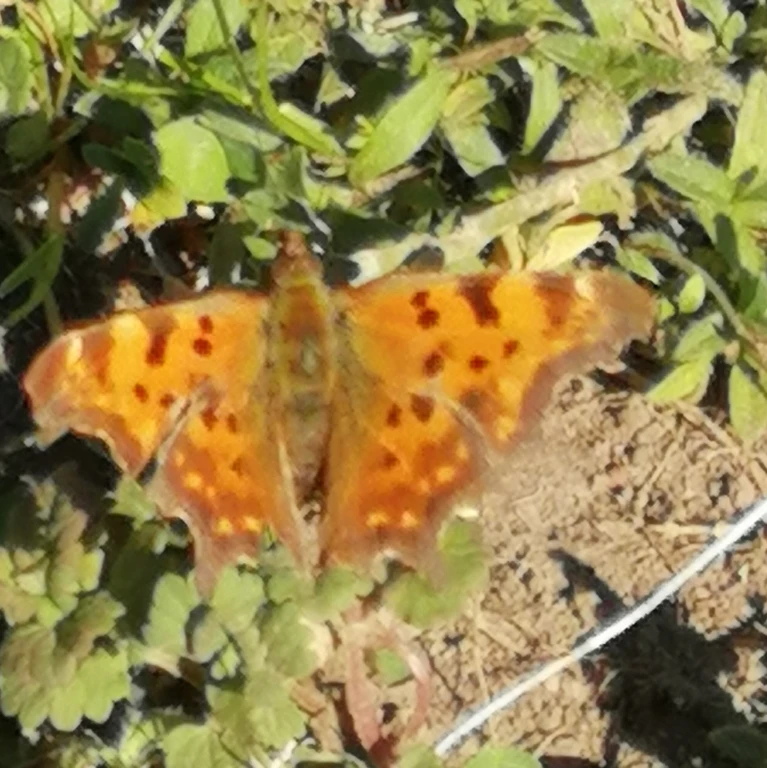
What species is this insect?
Polygonia c-album
